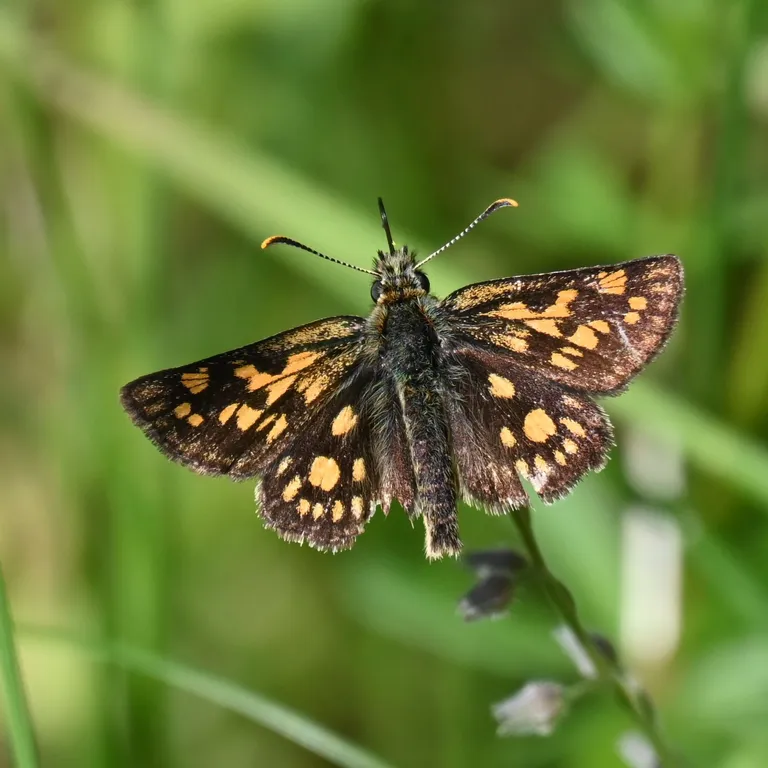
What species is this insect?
Carterocephalus palaemon
